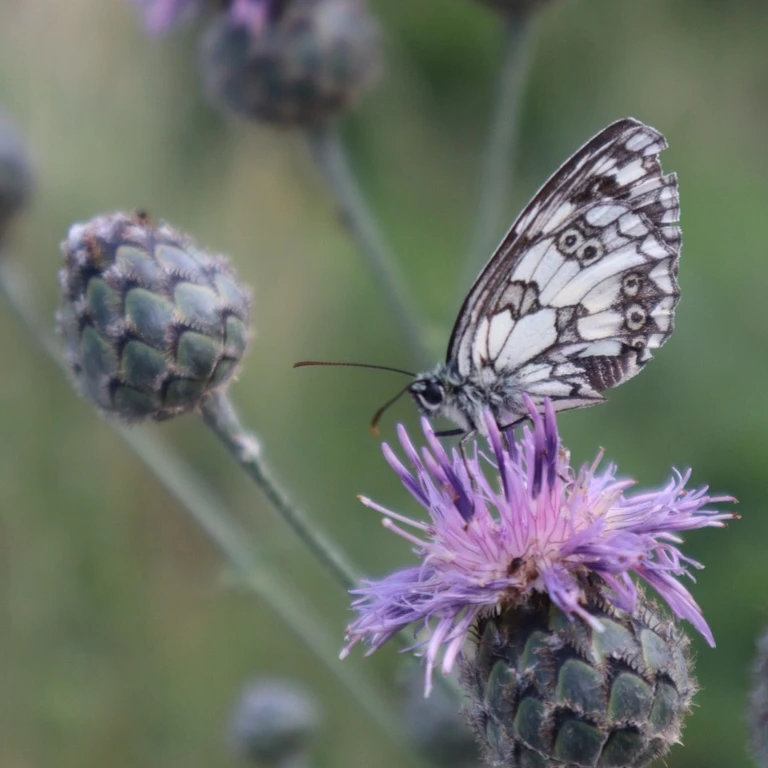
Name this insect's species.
Melanargia galathea
